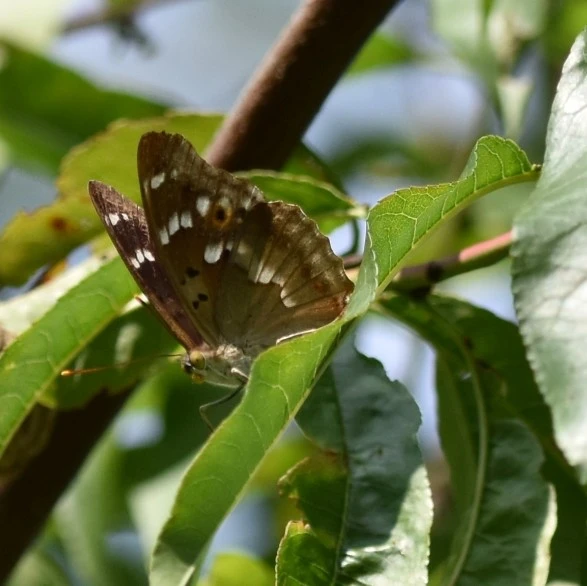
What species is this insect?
Apatura ilia
